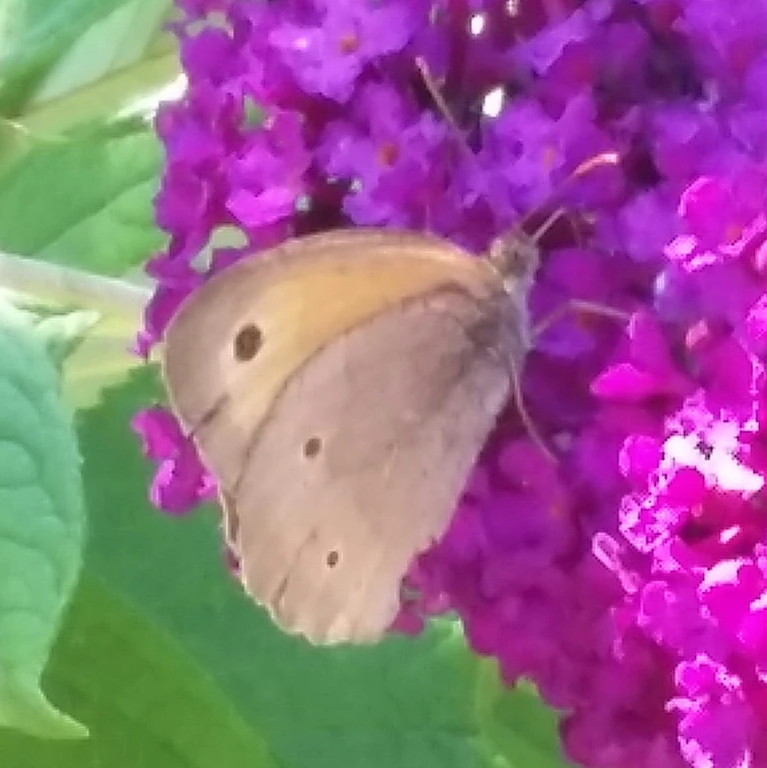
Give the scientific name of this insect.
Maniola jurtina
